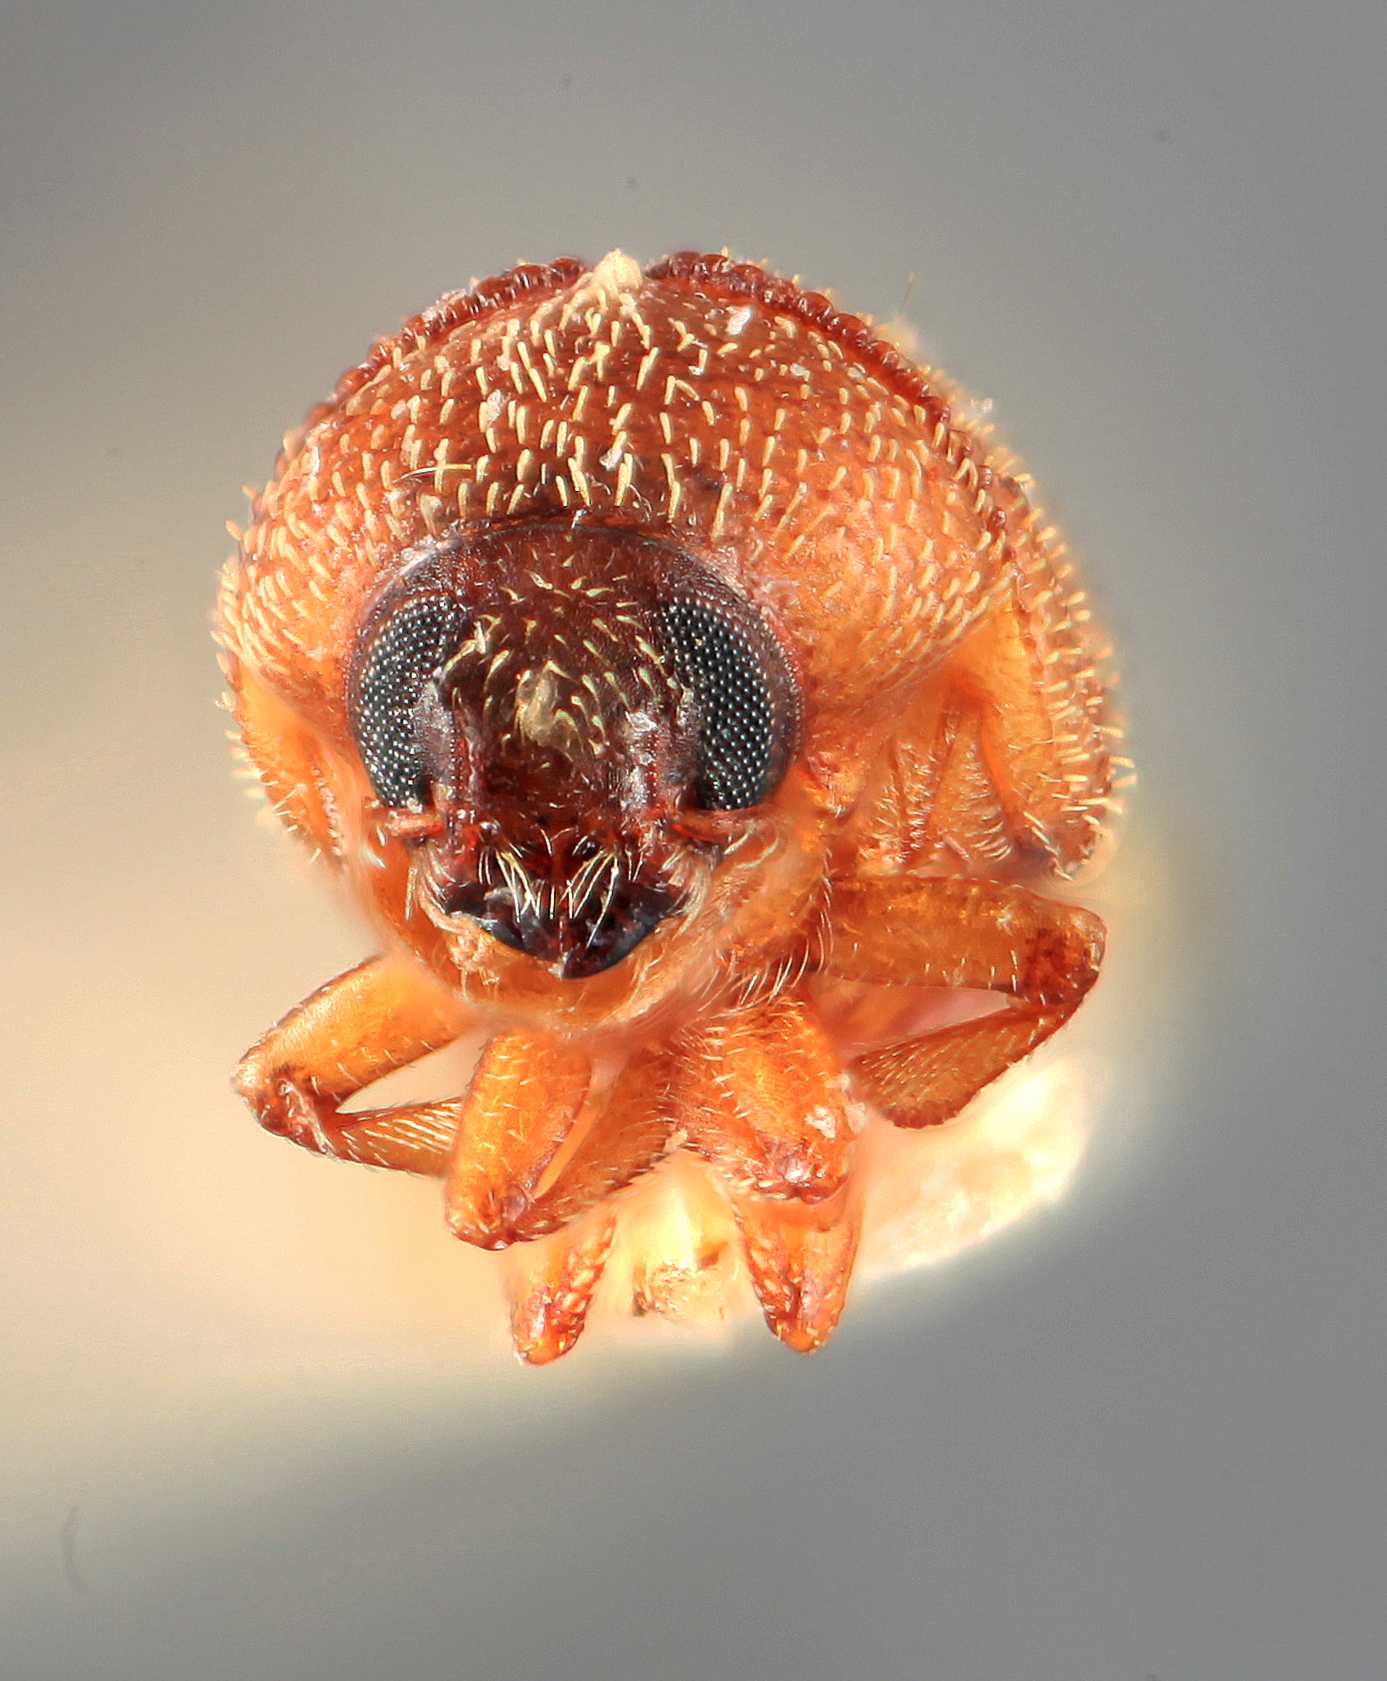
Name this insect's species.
Chramesus luteus
